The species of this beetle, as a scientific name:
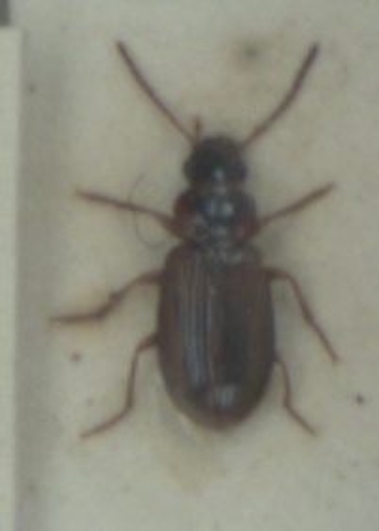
Dicheirotrichus placidus
